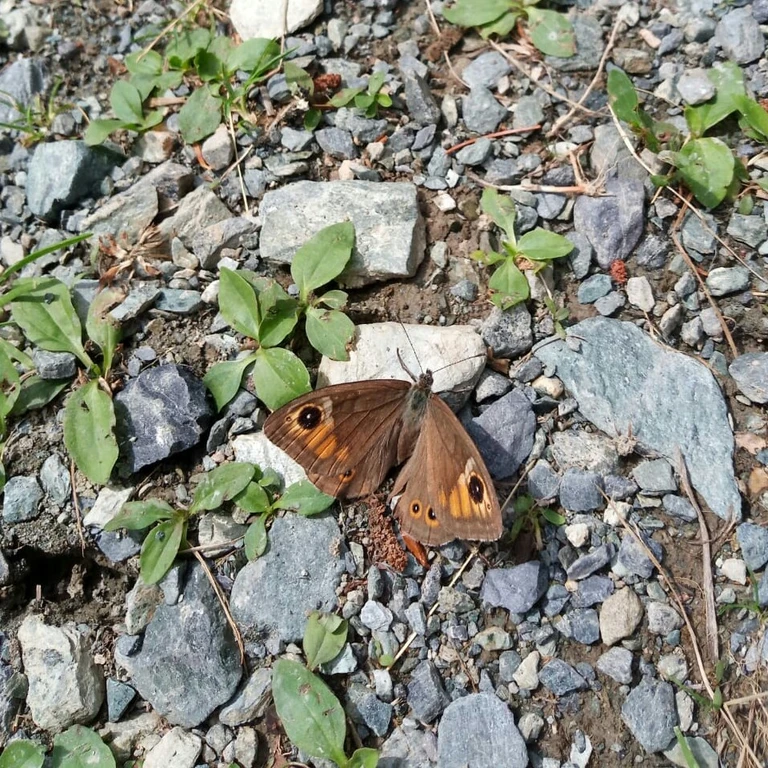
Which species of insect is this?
Lasiommata maera (also Pararge maera)
